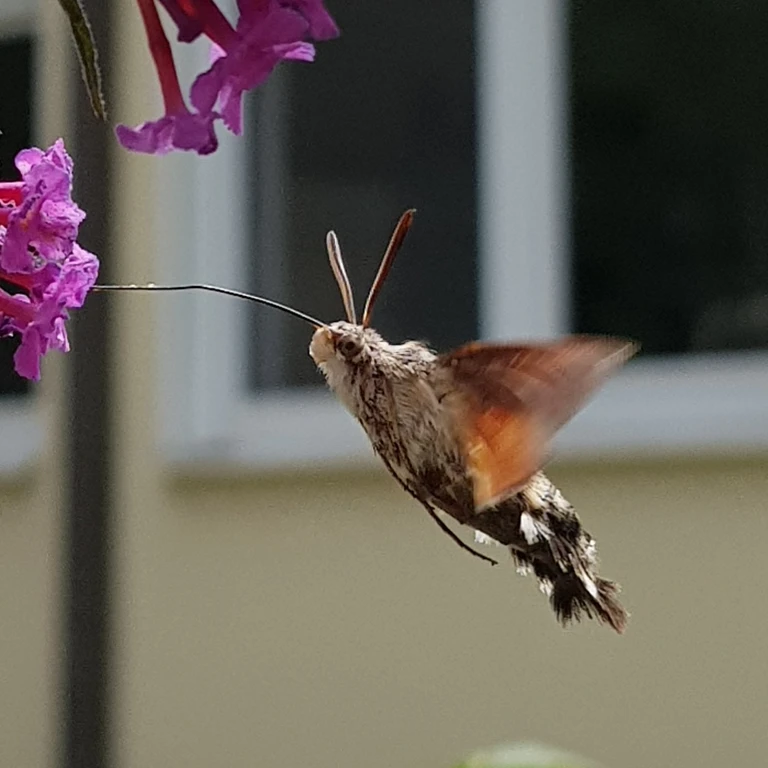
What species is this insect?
Macroglossum stellatarum
